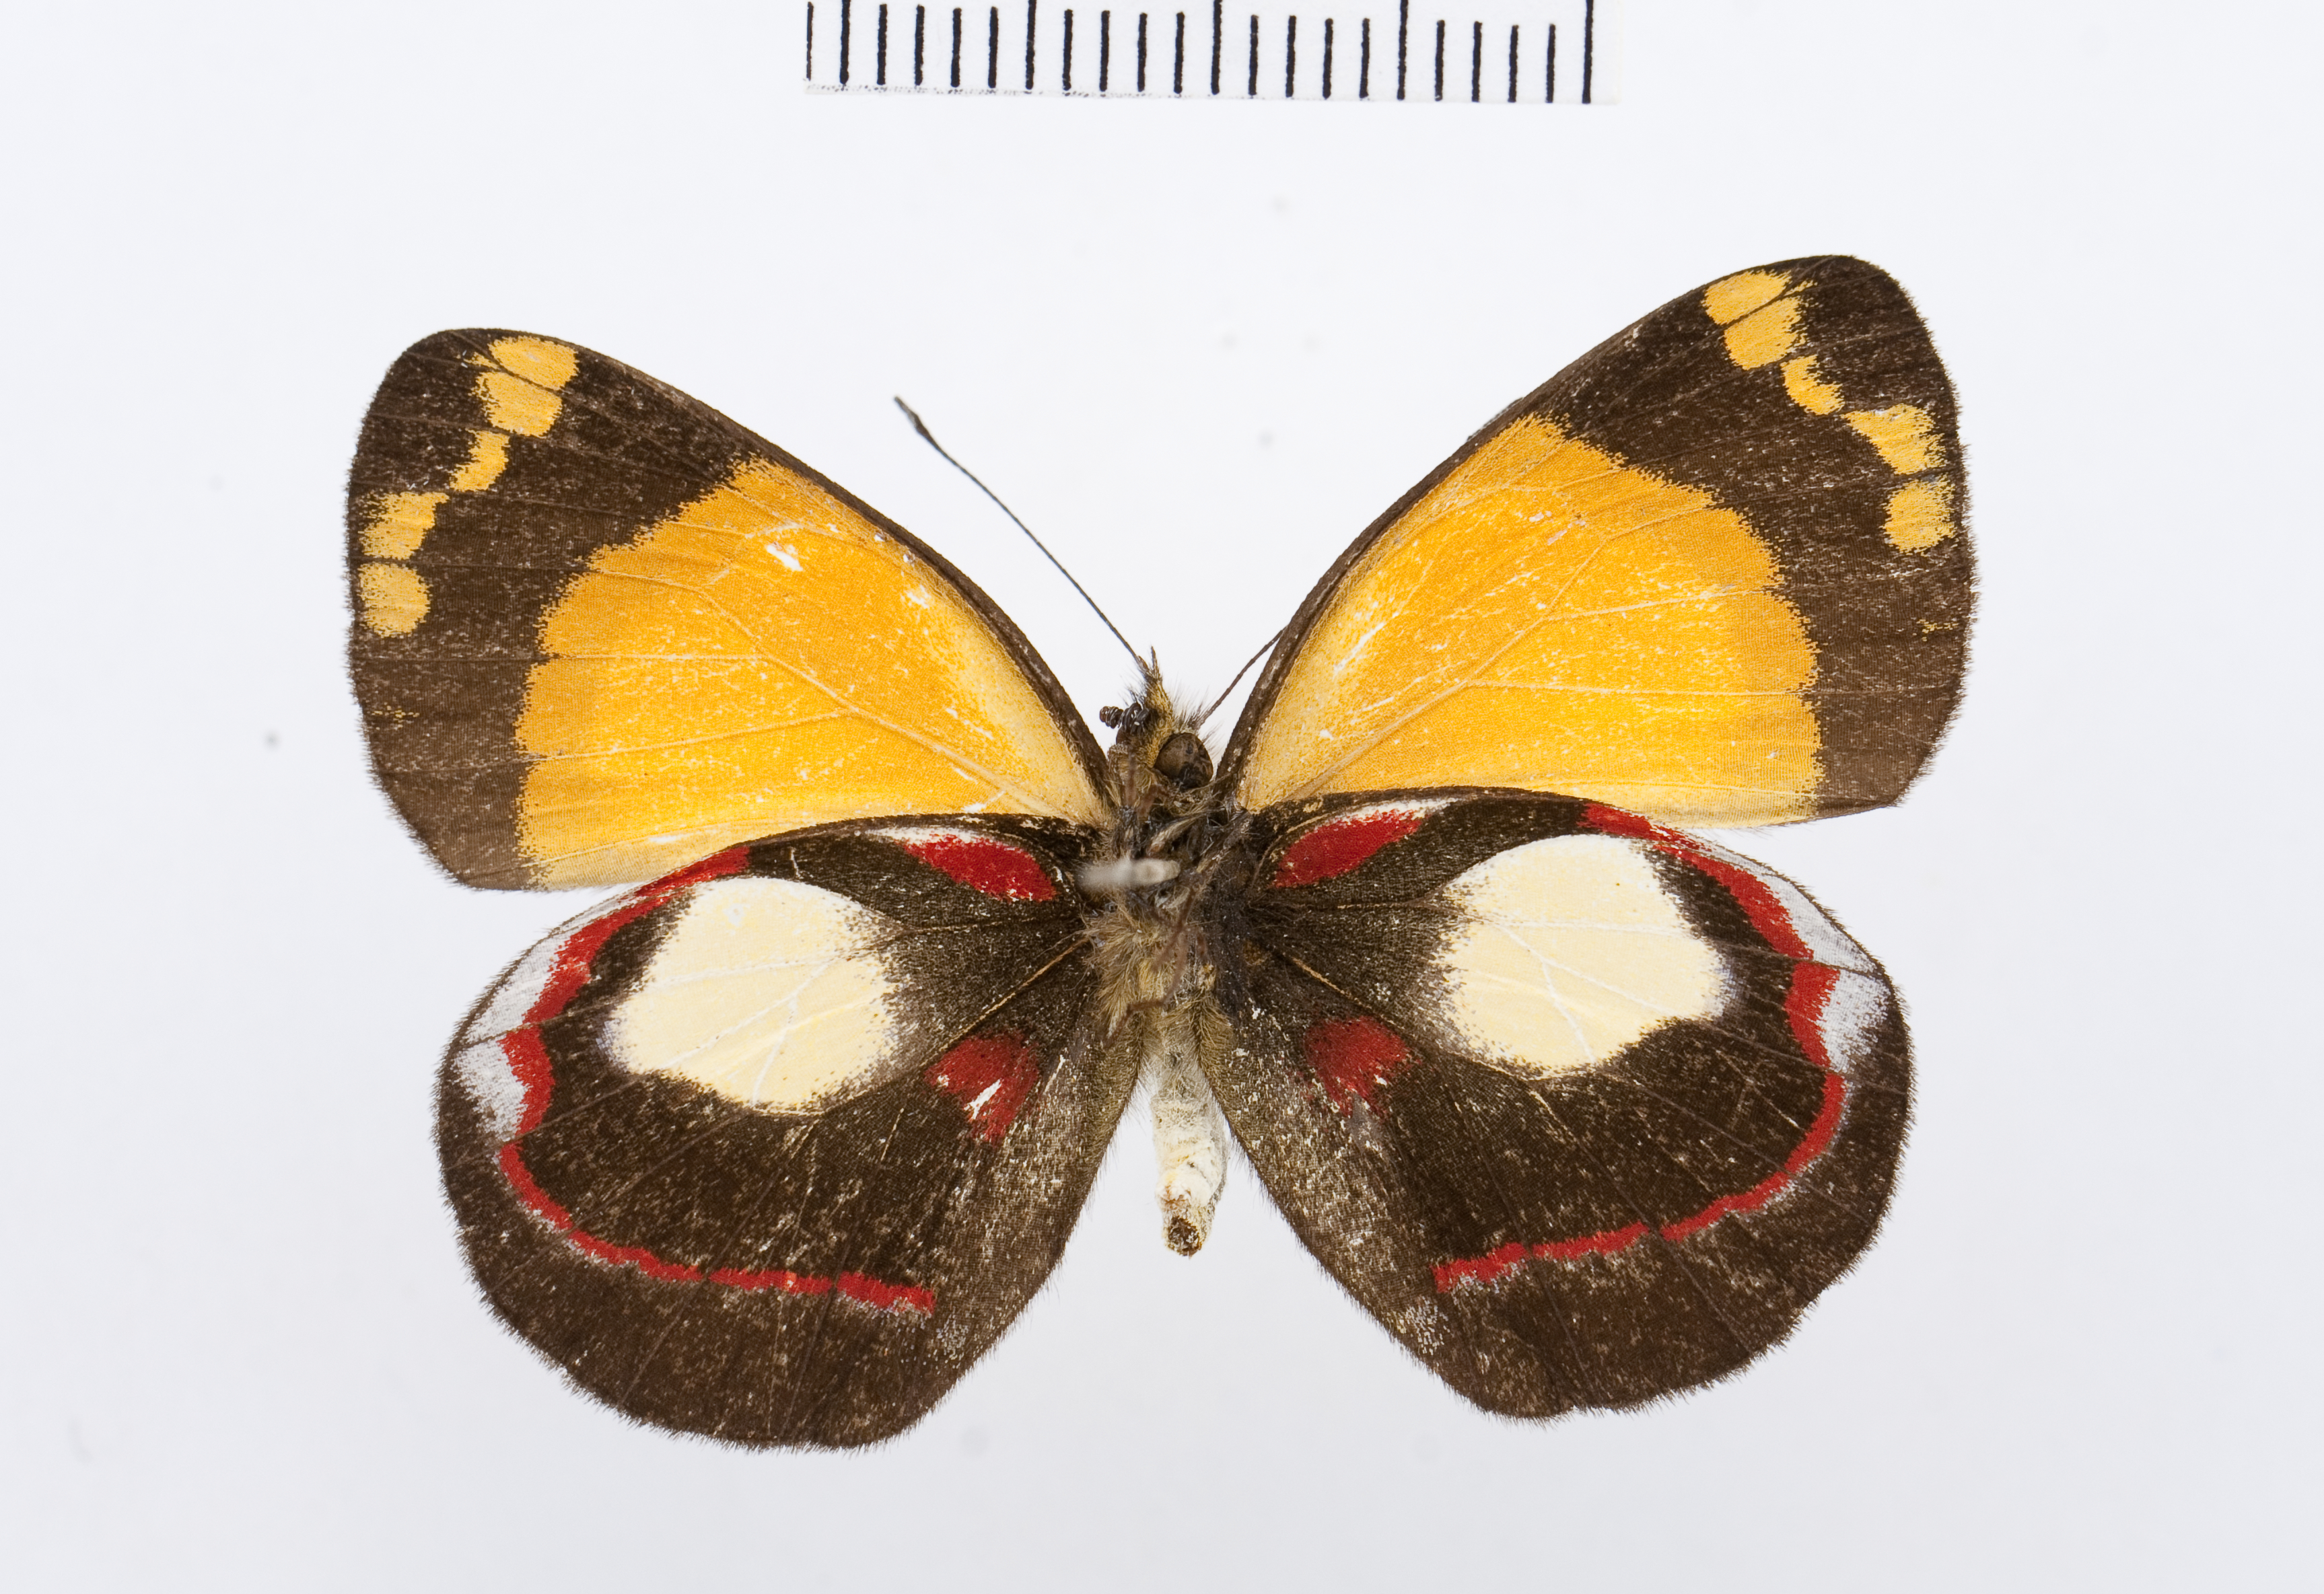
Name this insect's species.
Delias weiskei
